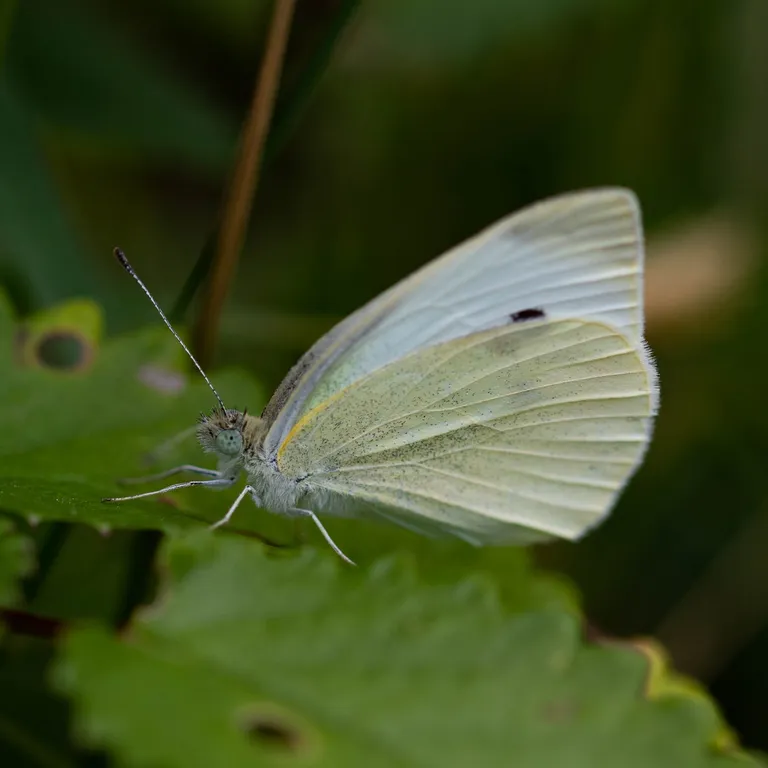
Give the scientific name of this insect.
Pieris rapae
